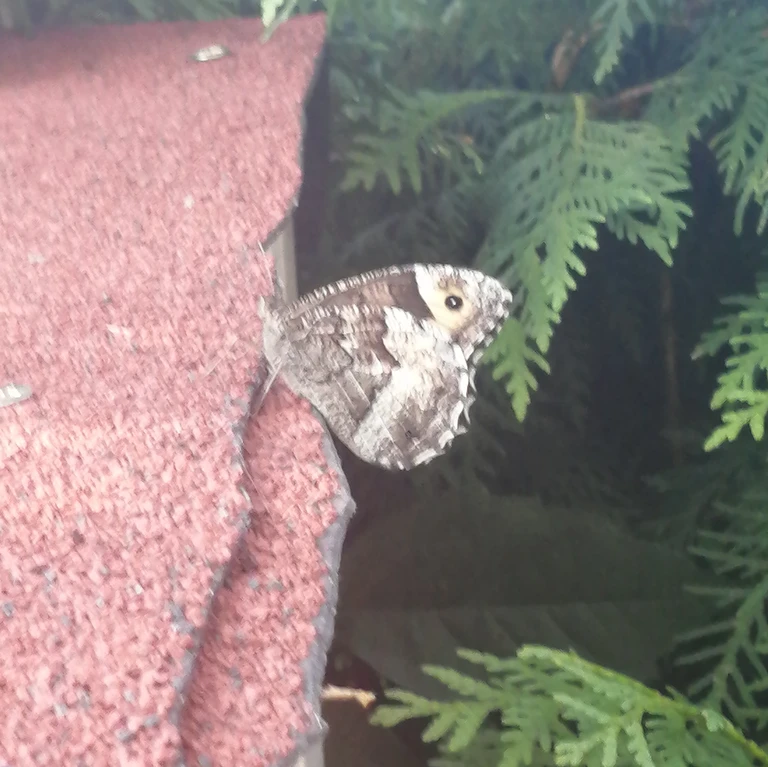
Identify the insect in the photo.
Hipparchia fagi
